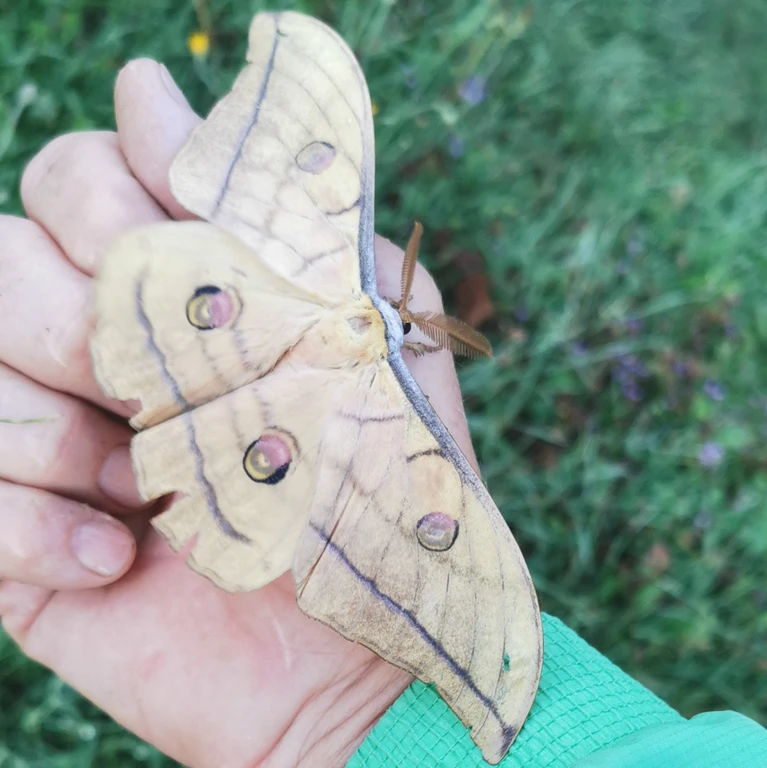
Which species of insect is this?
Antheraea yamamai
